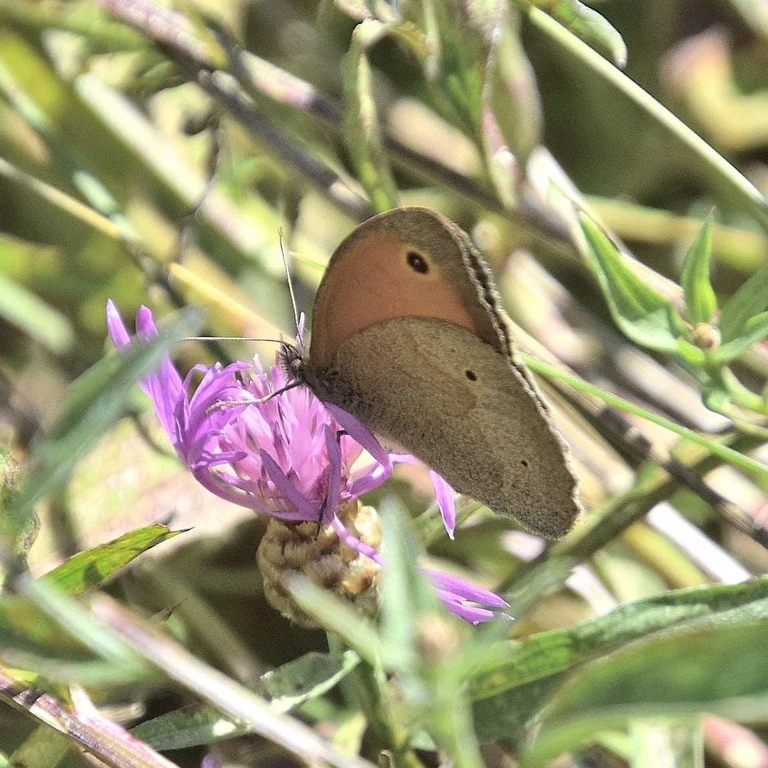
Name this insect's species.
Maniola jurtina
